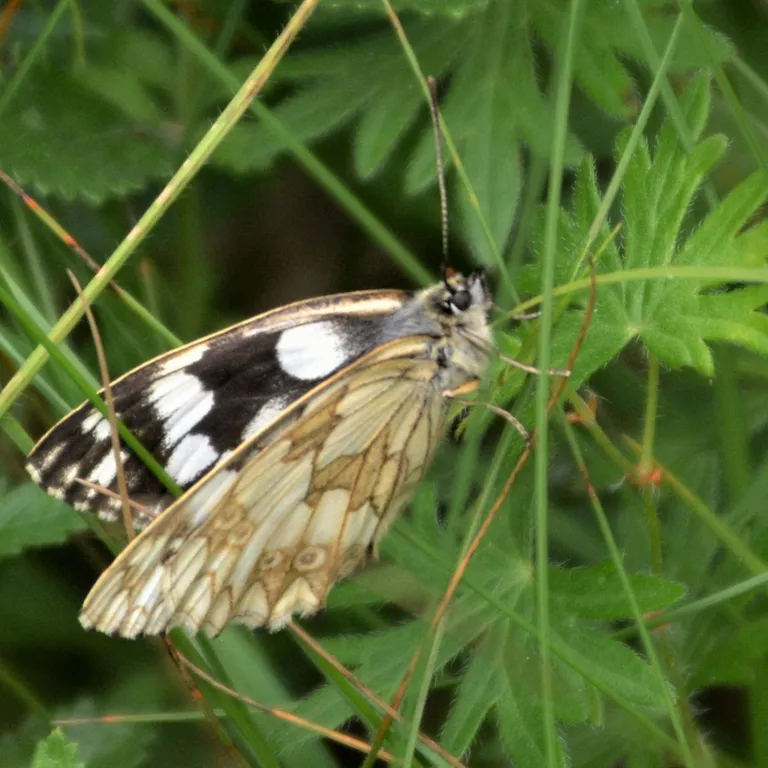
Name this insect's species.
Melanargia galathea
